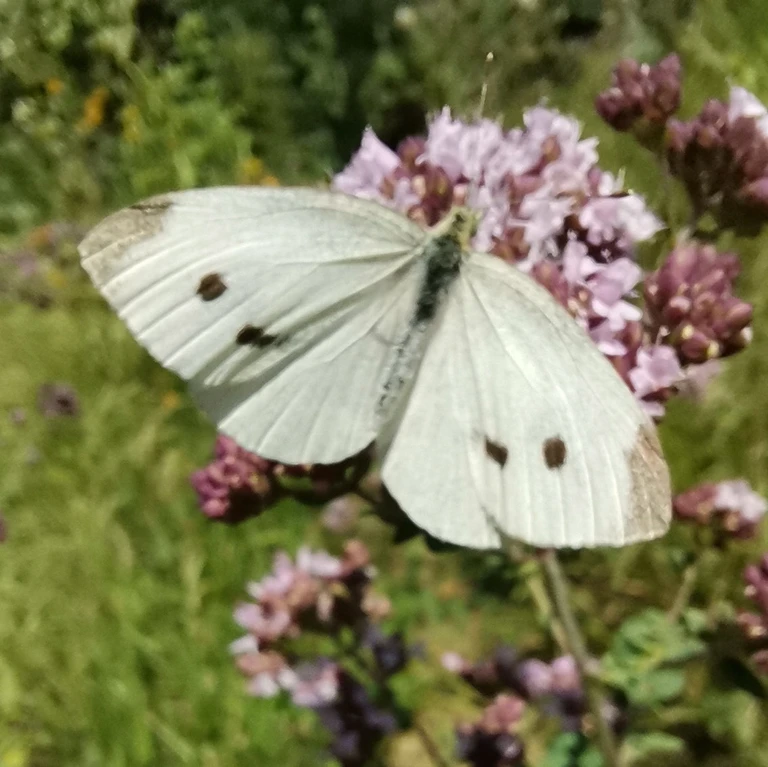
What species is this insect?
Pieris rapae
